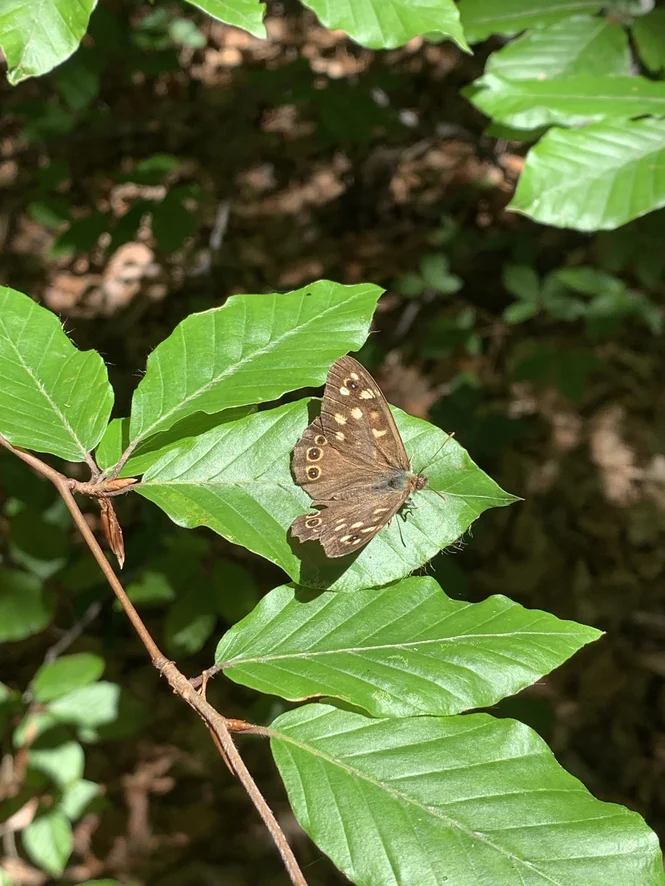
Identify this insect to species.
Pararge aegeria
